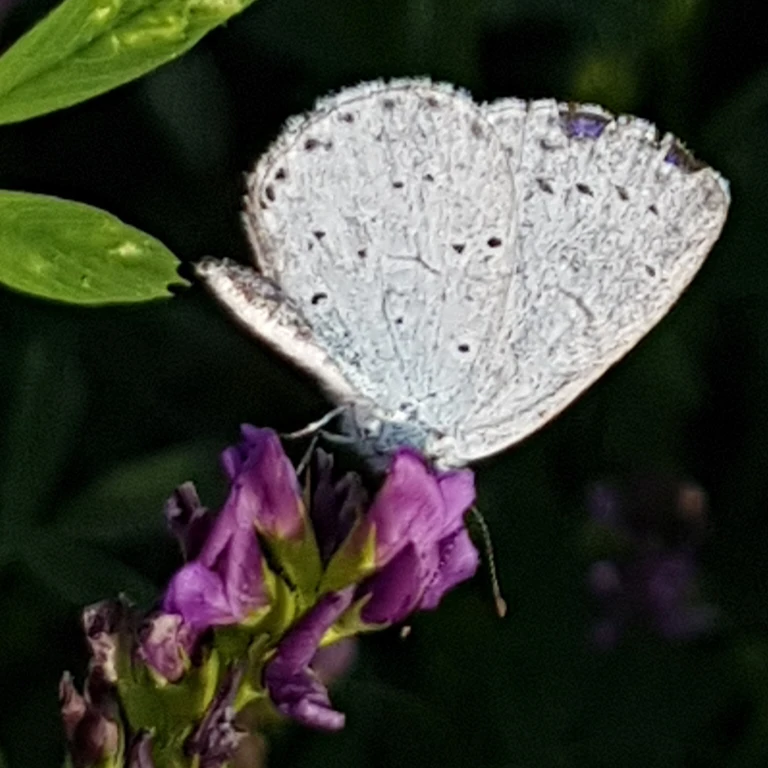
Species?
Celastrina argiolus
